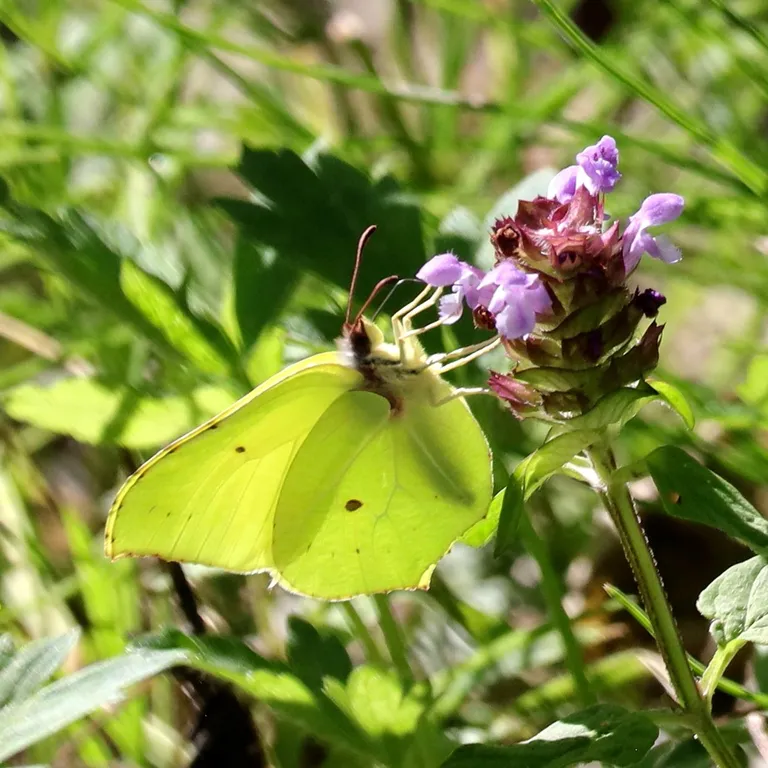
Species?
Gonepteryx rhamni
